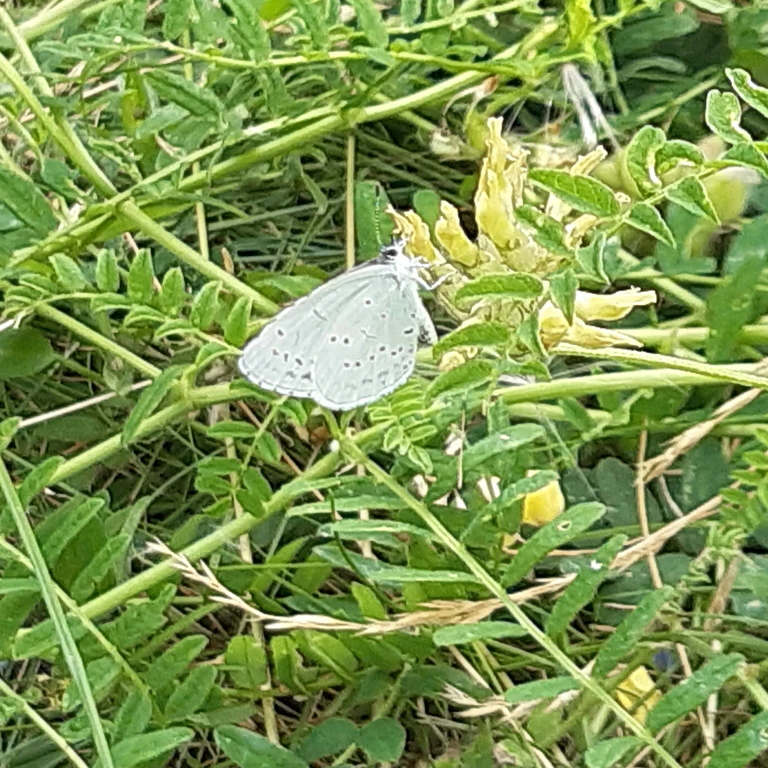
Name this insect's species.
Celastrina argiolus
